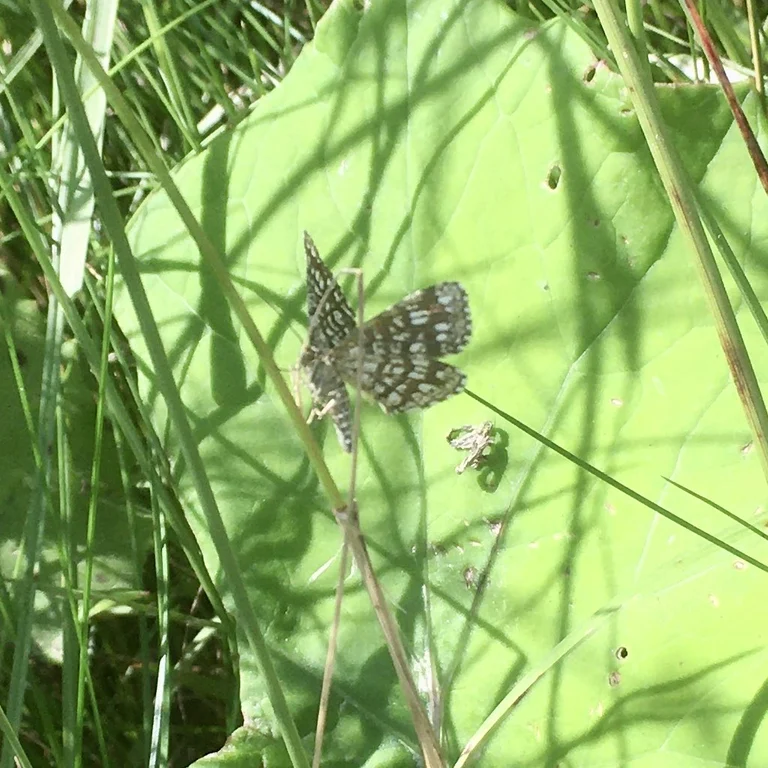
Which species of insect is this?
Chiasmia clathrata
